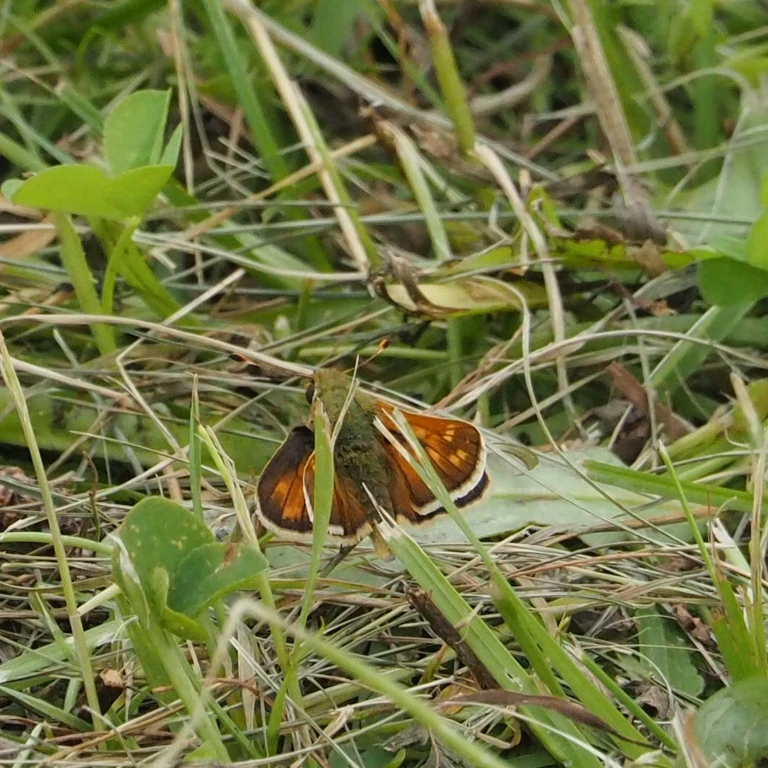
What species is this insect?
Ochlodes sylvanus (also Ochlodes venata)
